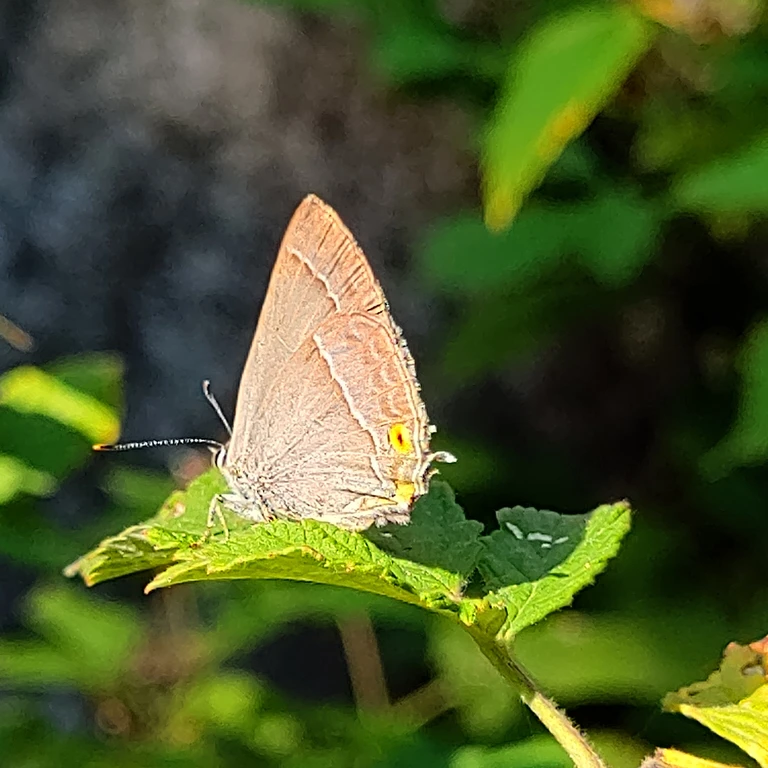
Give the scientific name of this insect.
Favonius quercus (also Quercusia quercus)
